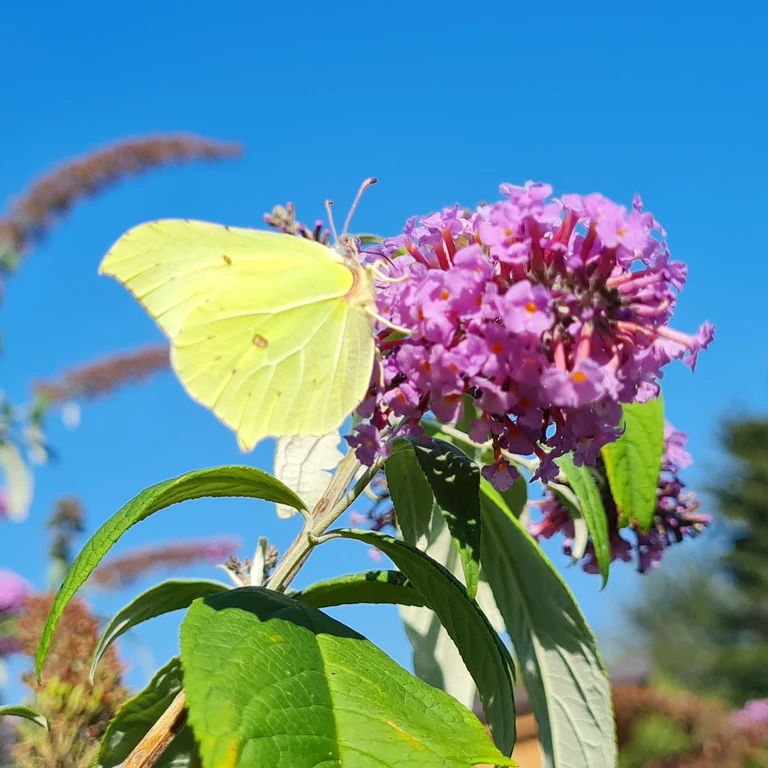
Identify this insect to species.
Gonepteryx rhamni
